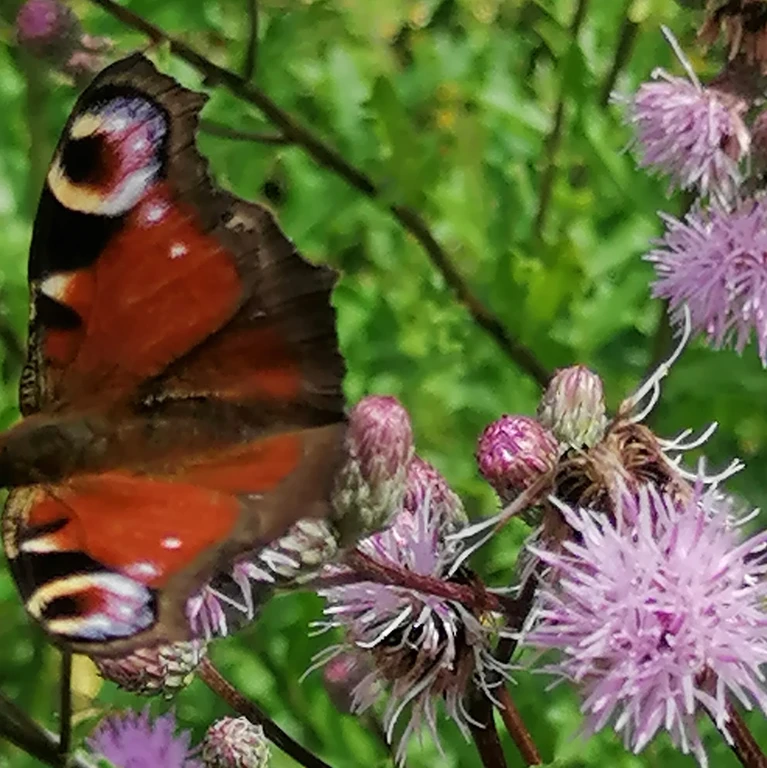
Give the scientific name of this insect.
Aglais io
